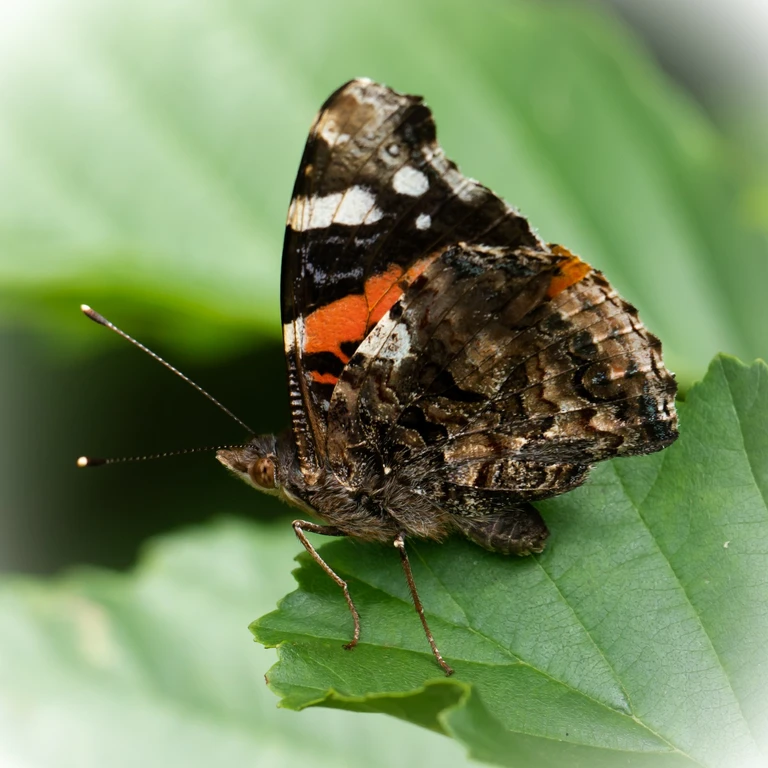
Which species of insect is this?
Vanessa atalanta
